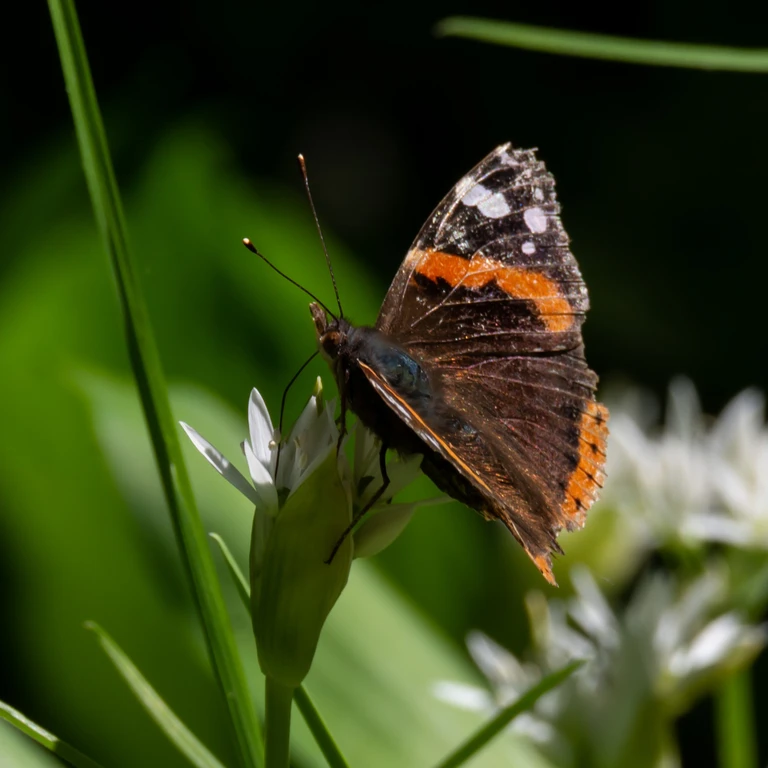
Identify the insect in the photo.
Vanessa atalanta
